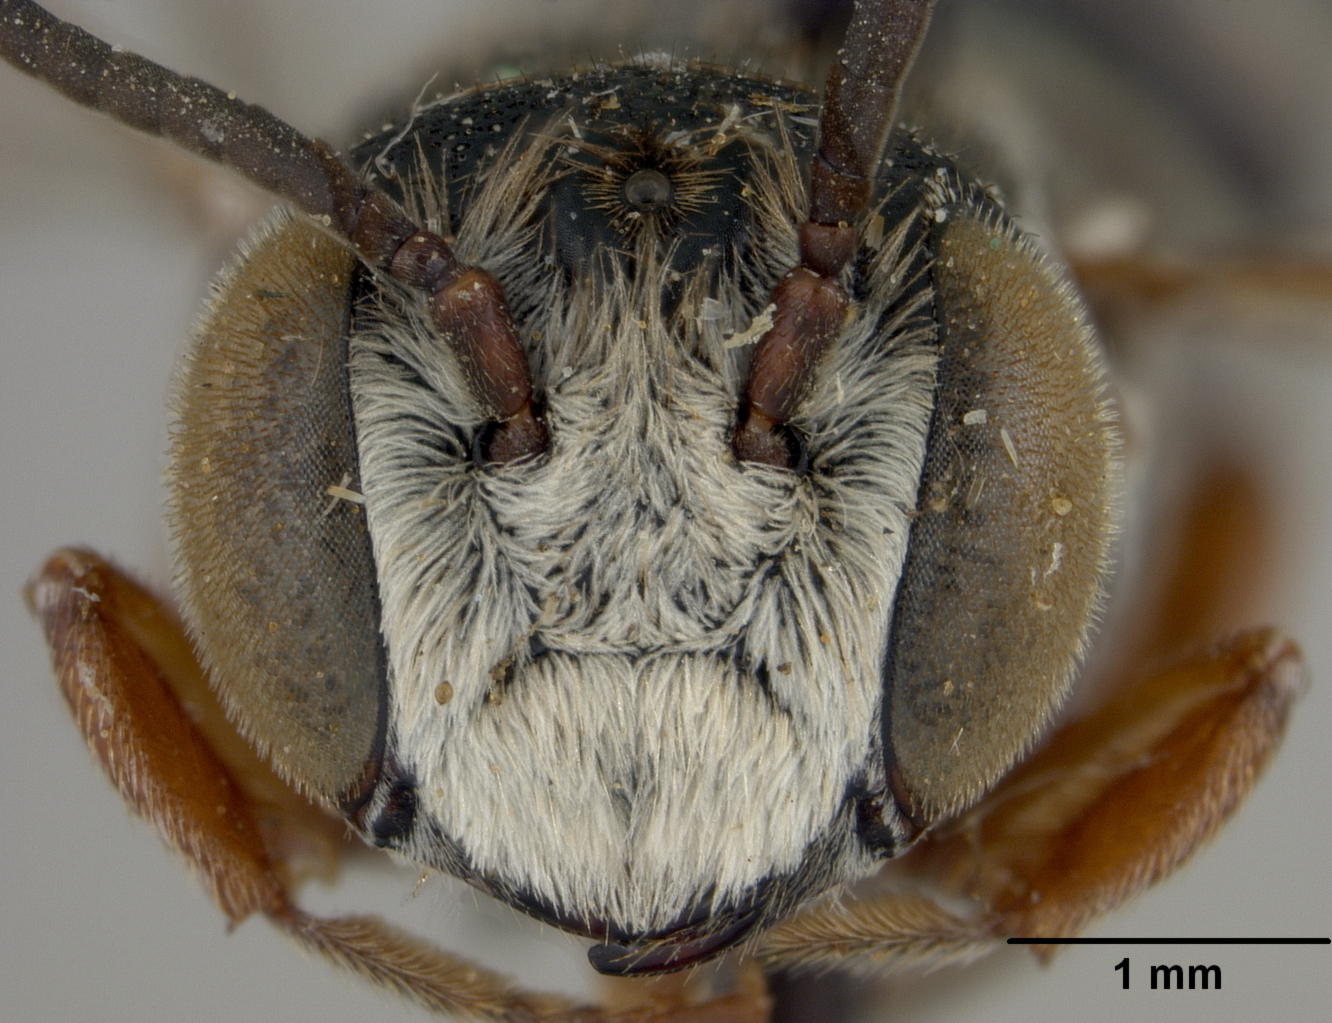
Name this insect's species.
Coelioxys texana
